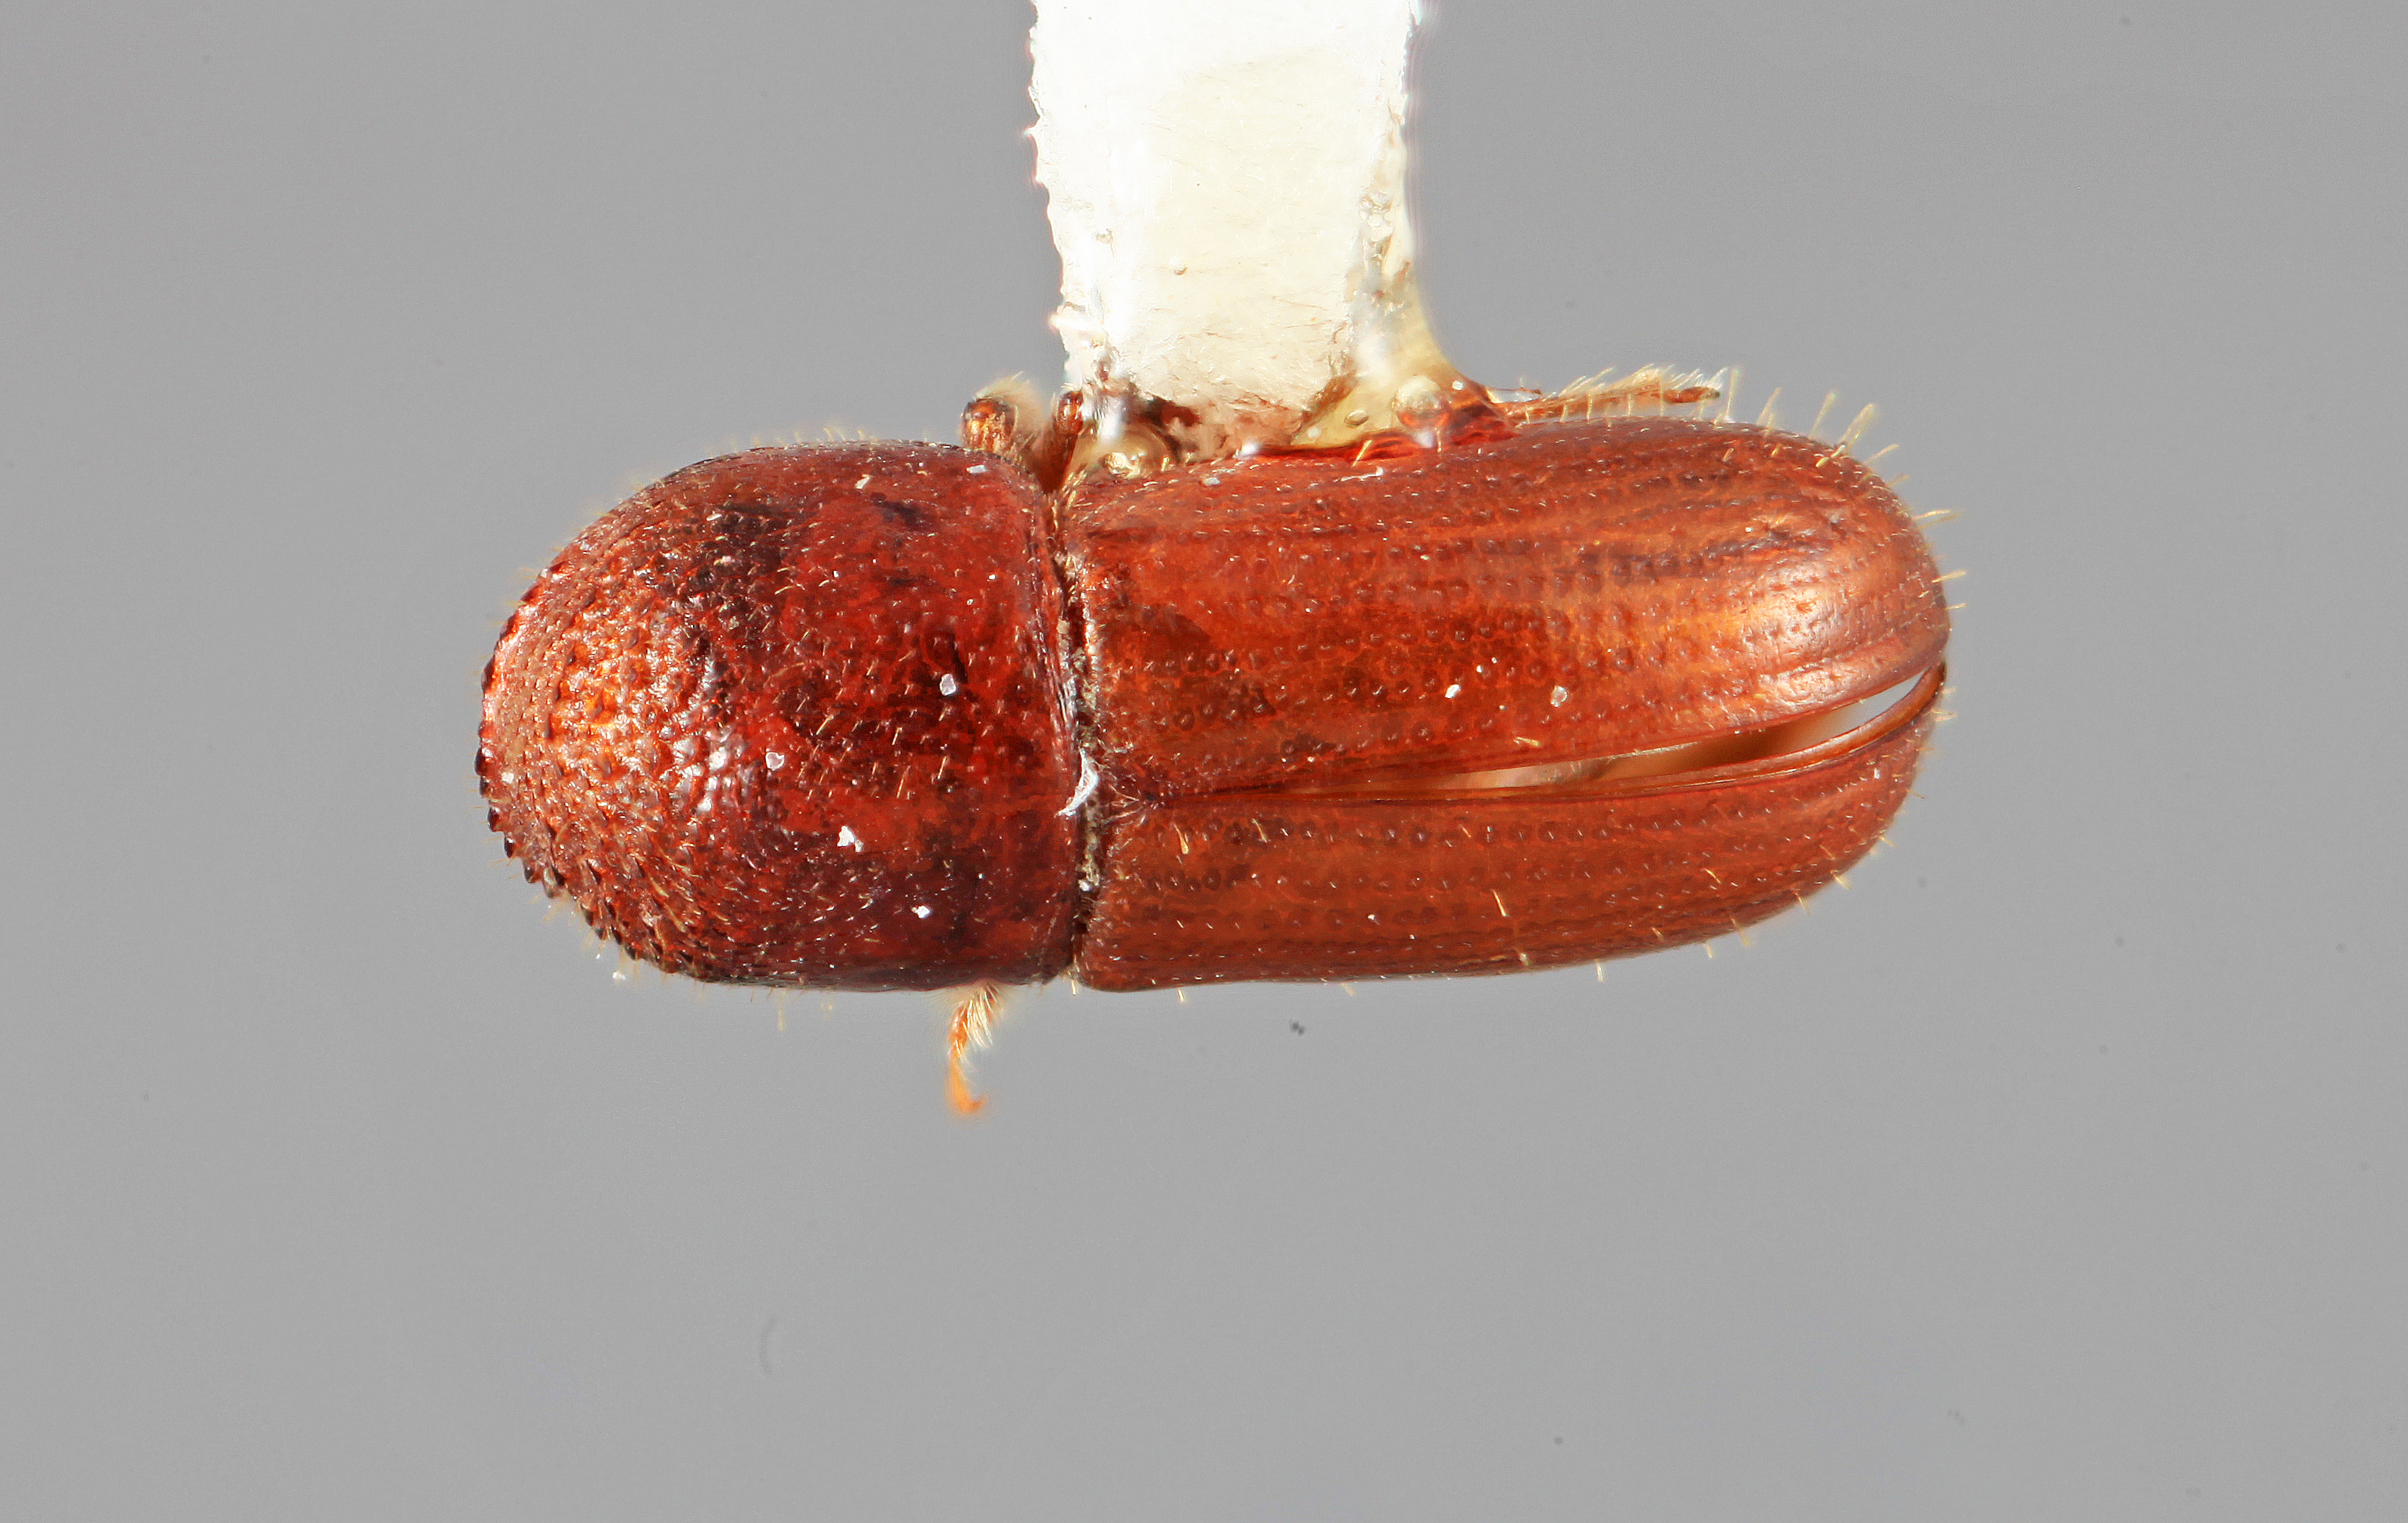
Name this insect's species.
Cryptocarenus frontalis
